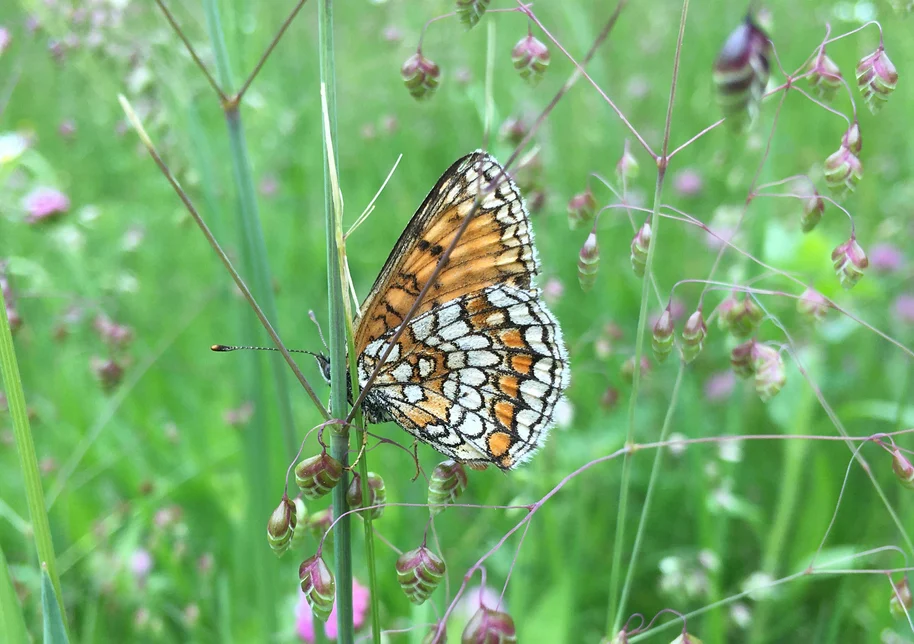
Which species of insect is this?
Melitaea athalia
